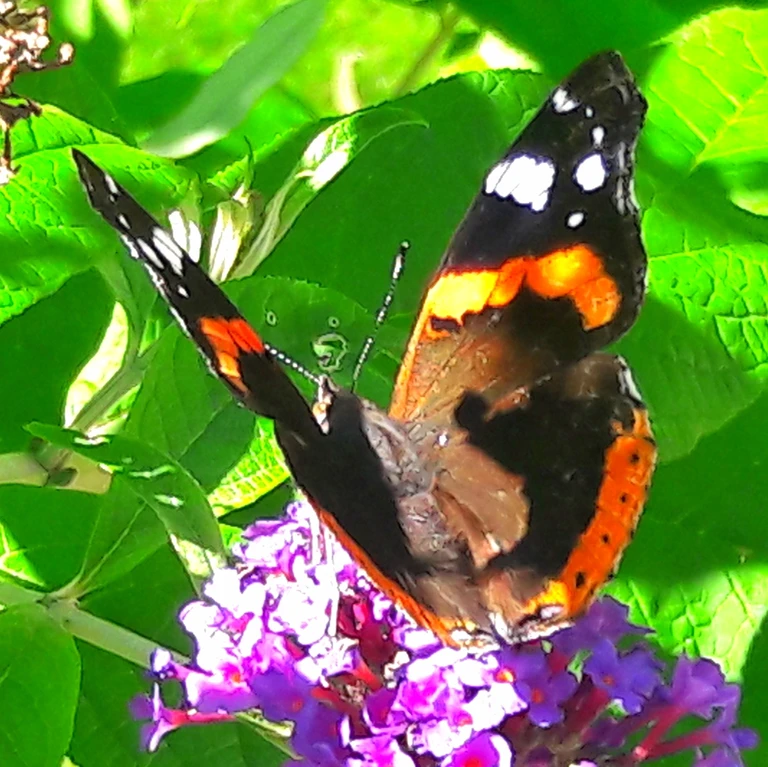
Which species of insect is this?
Vanessa atalanta
